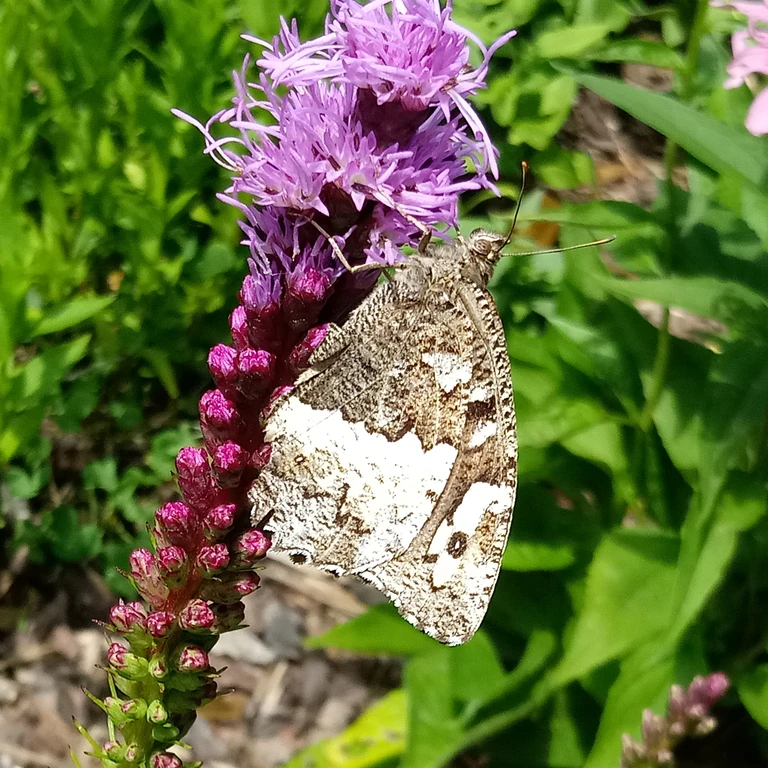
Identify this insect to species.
Brintesia circe
